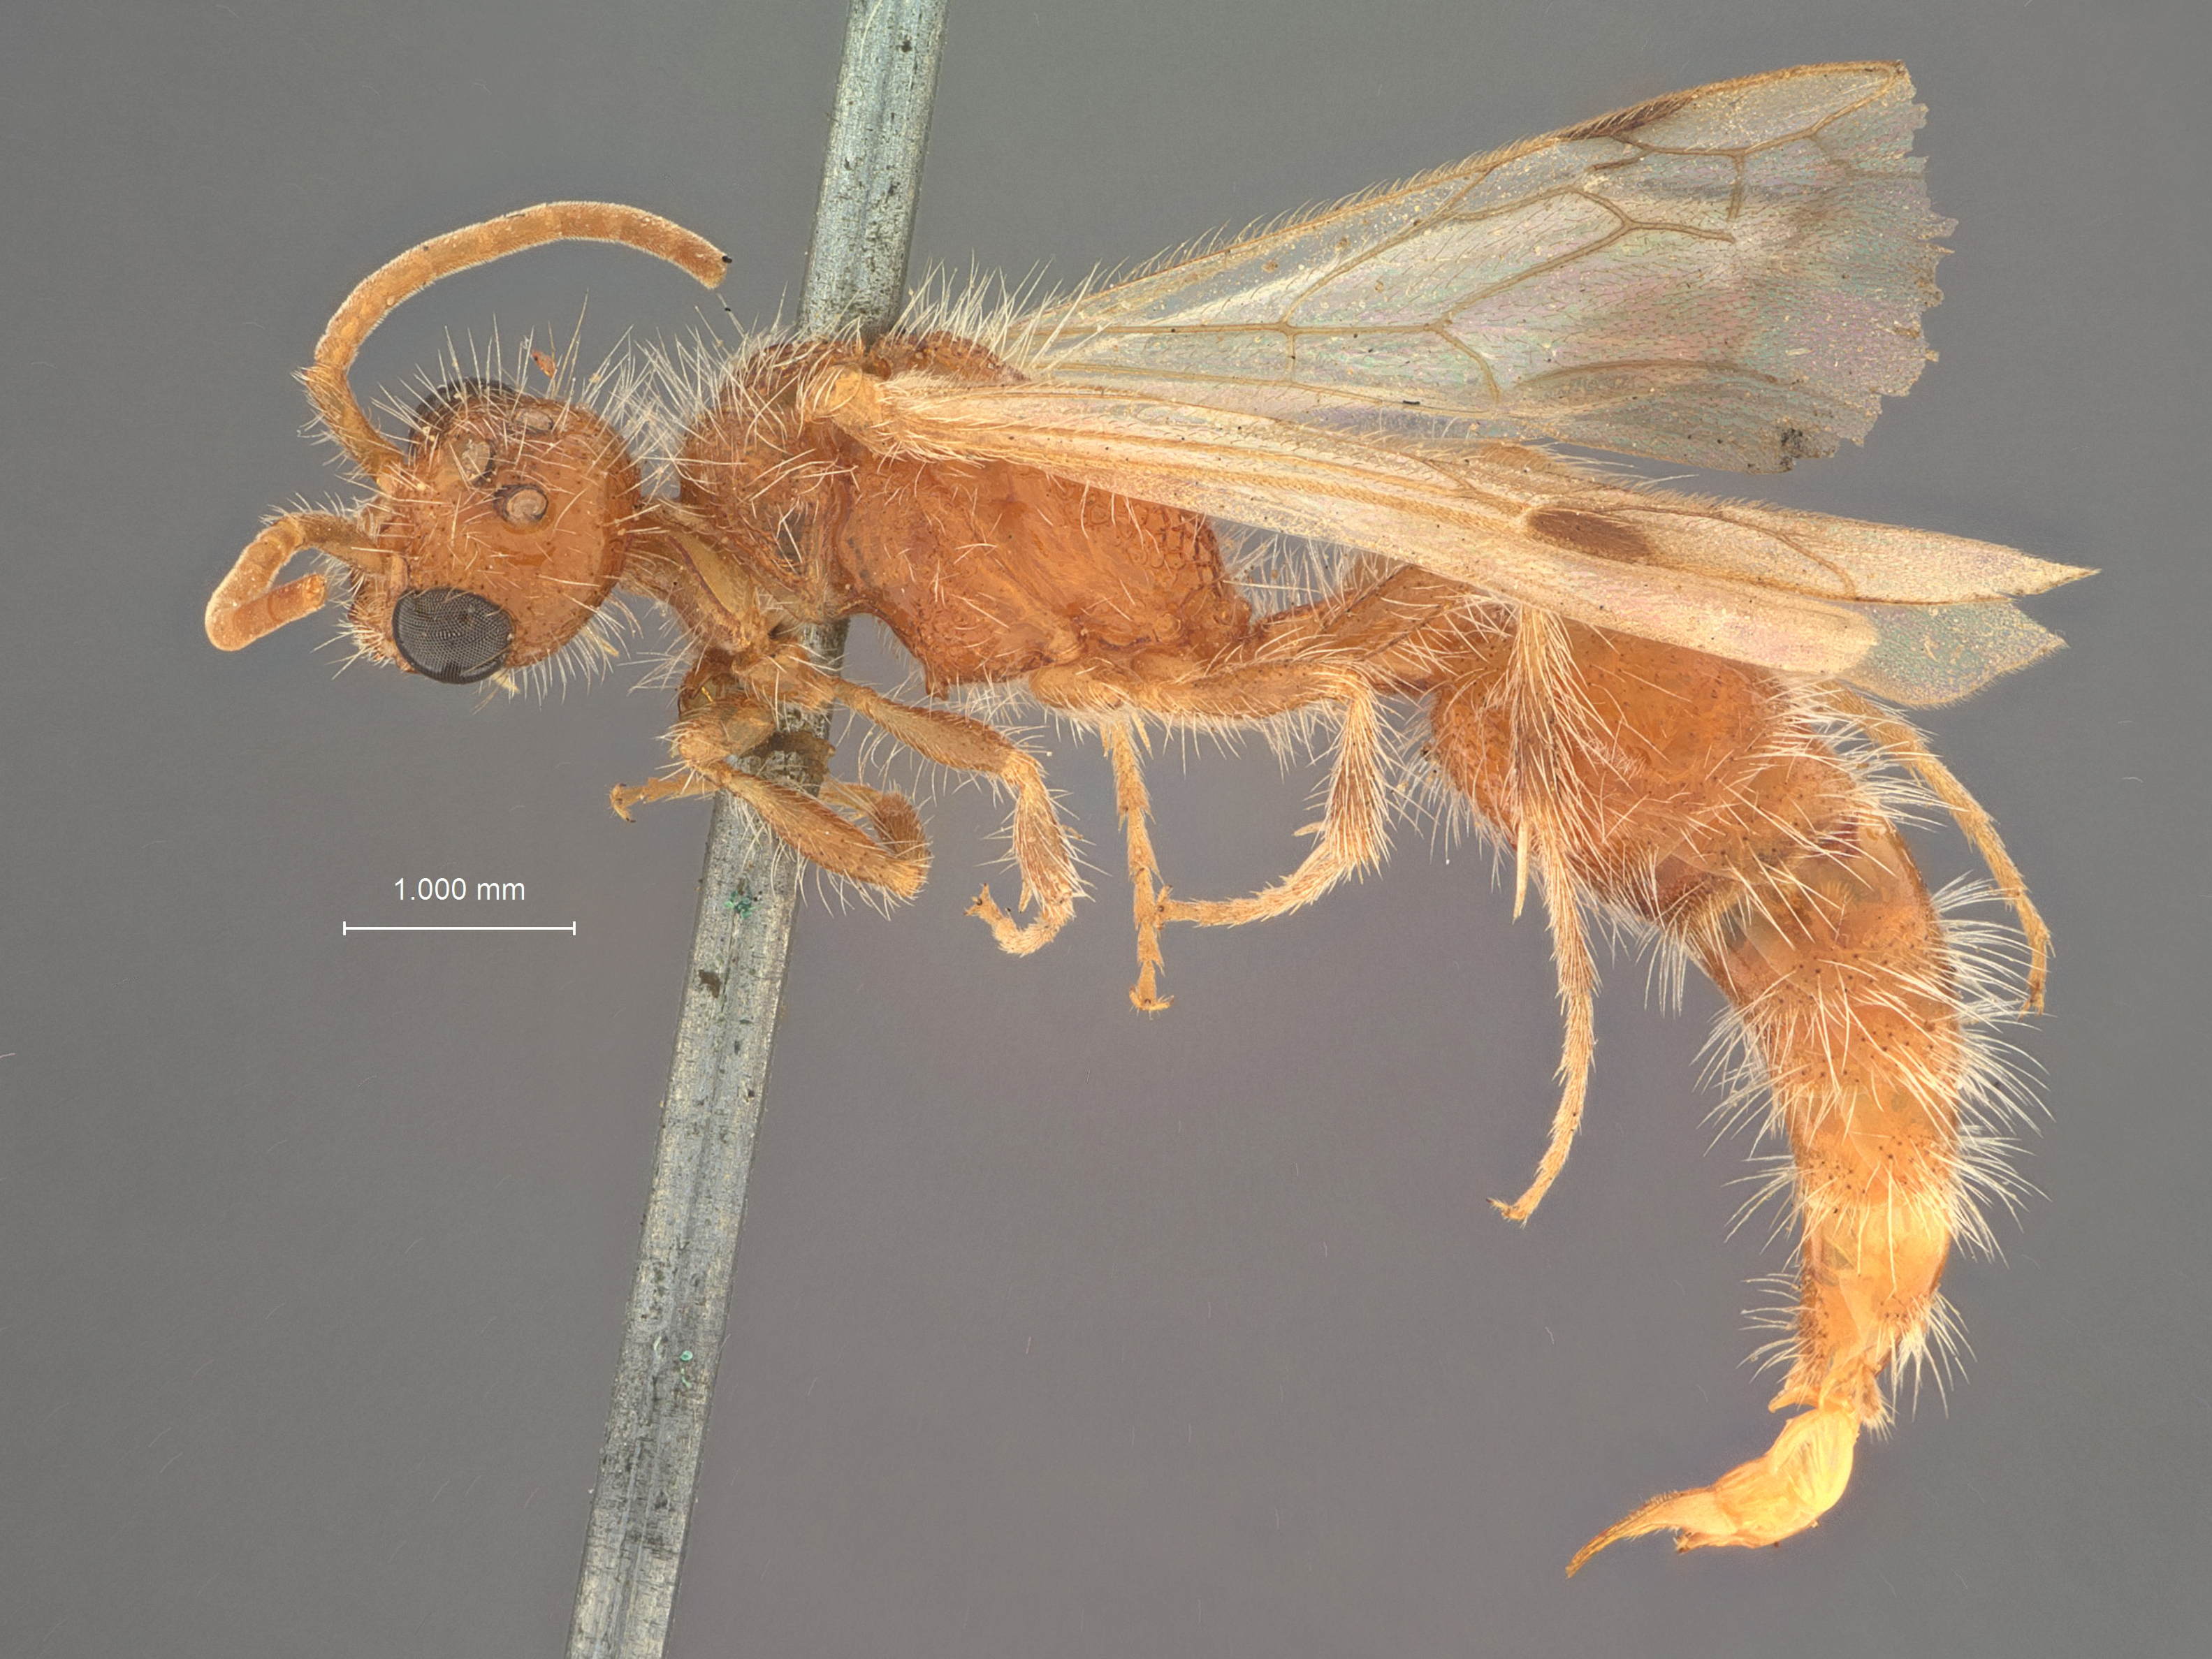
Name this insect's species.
Mutilla hebes
